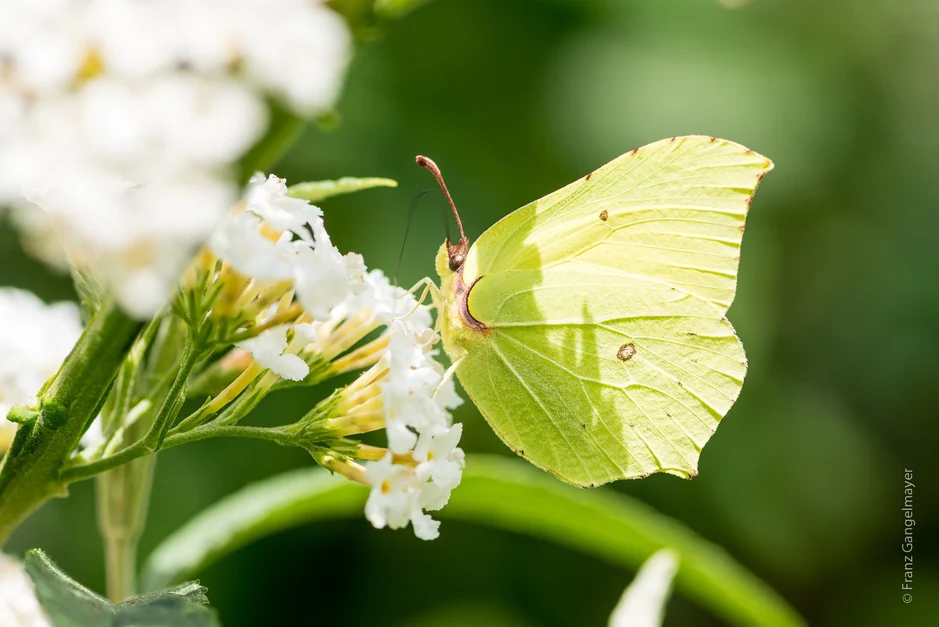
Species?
Gonepteryx rhamni
